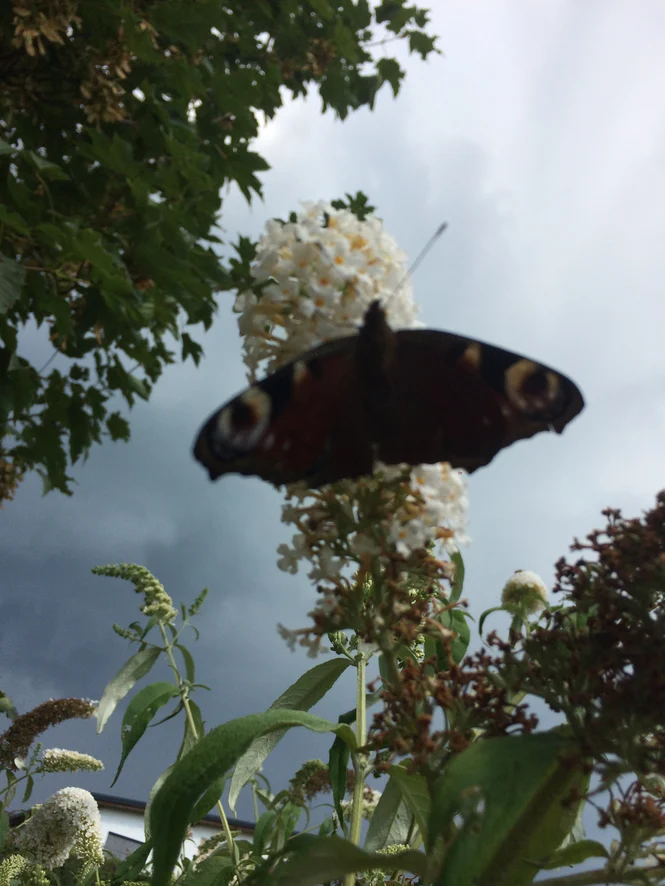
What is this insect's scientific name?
Aglais io
